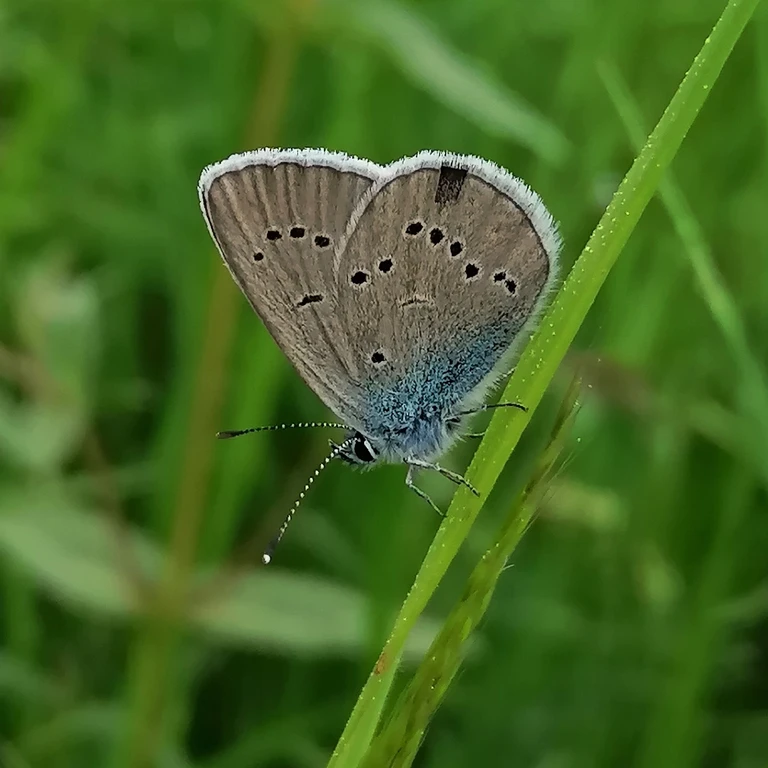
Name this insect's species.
Cyaniris semiargus
